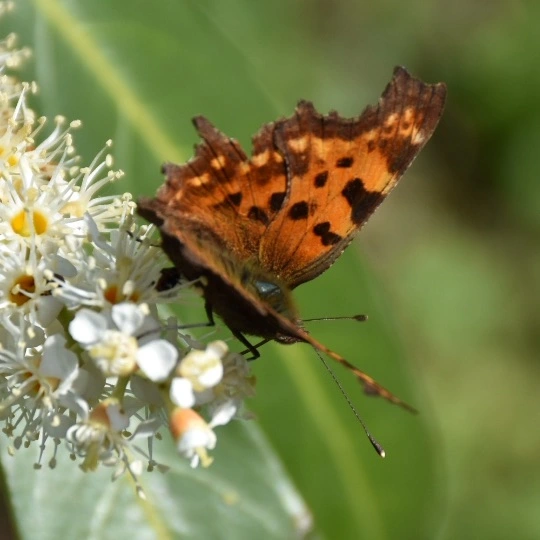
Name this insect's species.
Polygonia c-album
